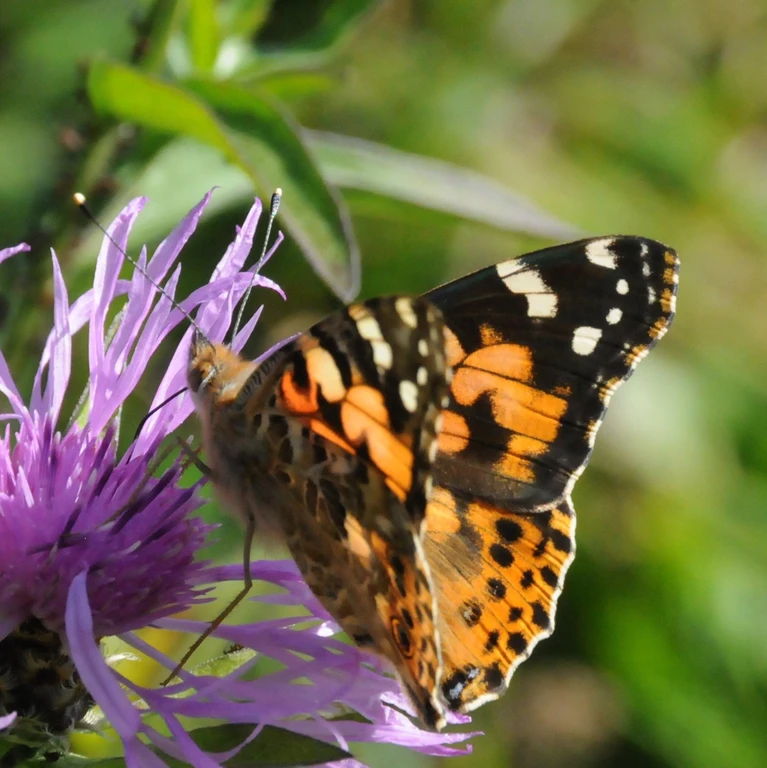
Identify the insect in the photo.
Vanessa cardui
